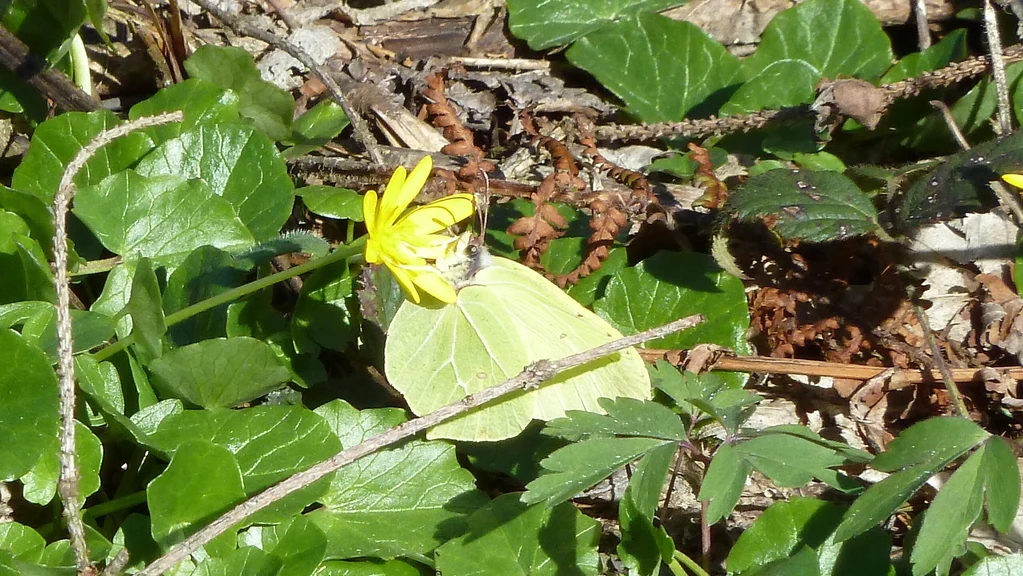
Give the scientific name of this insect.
Gonepteryx rhamni
